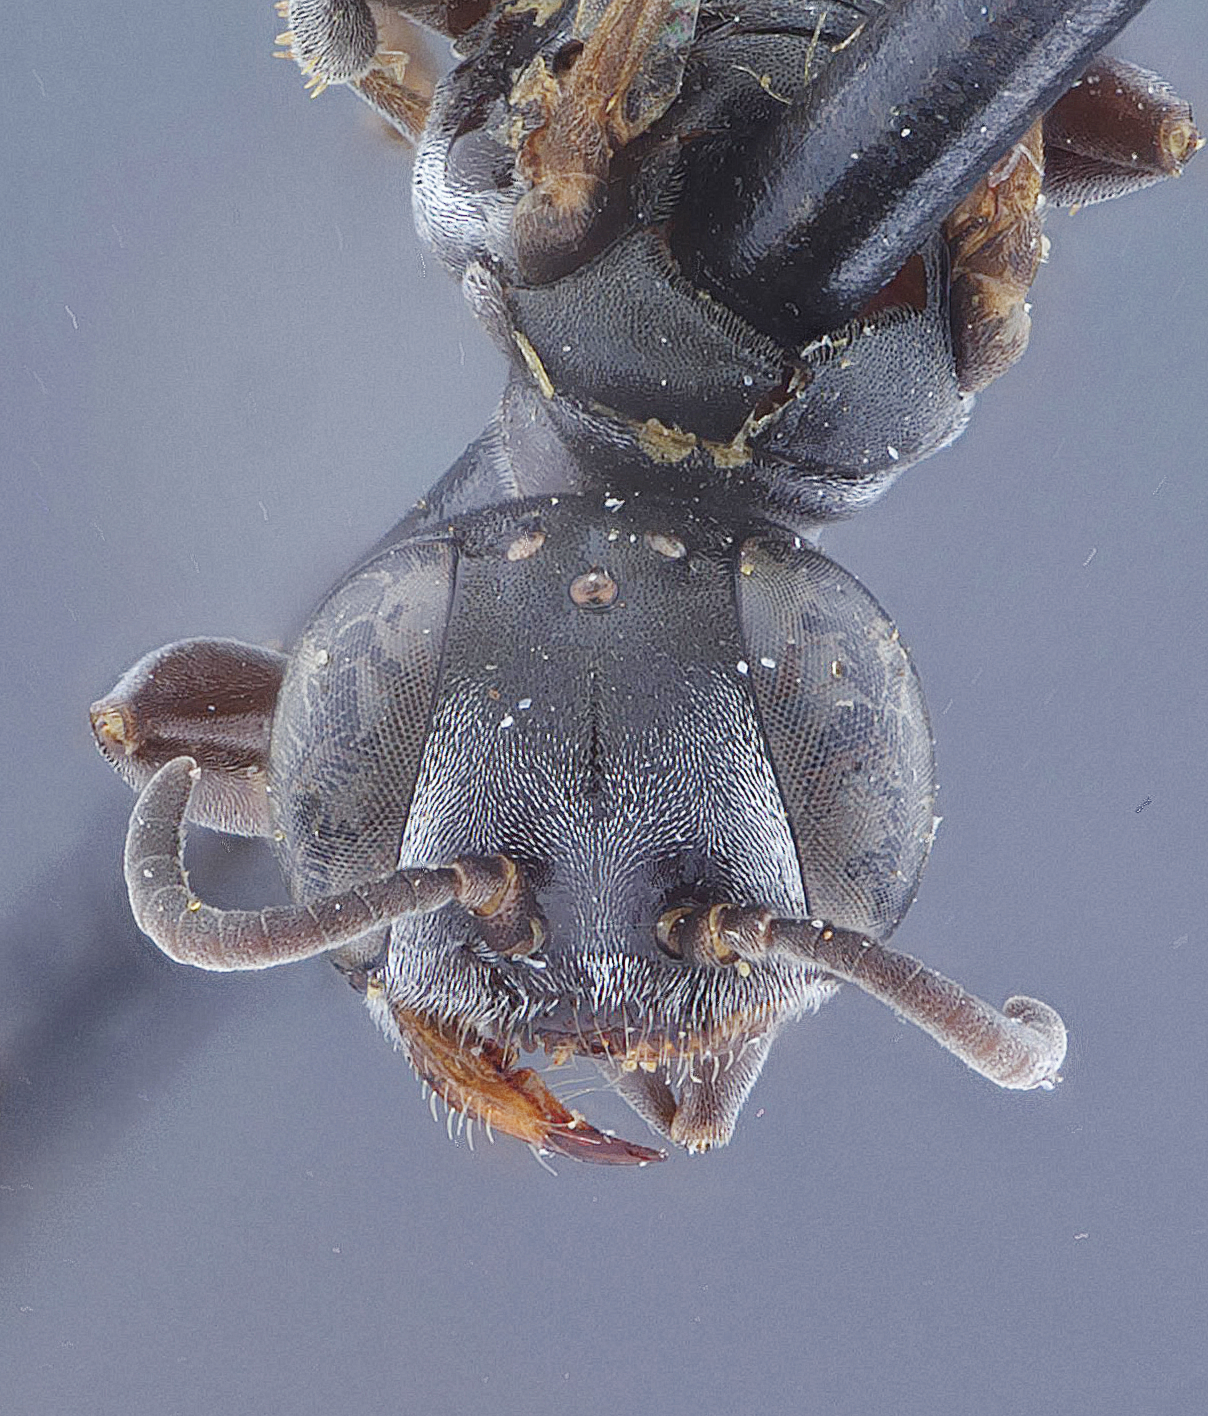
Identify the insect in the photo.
Plenoculus boharti
